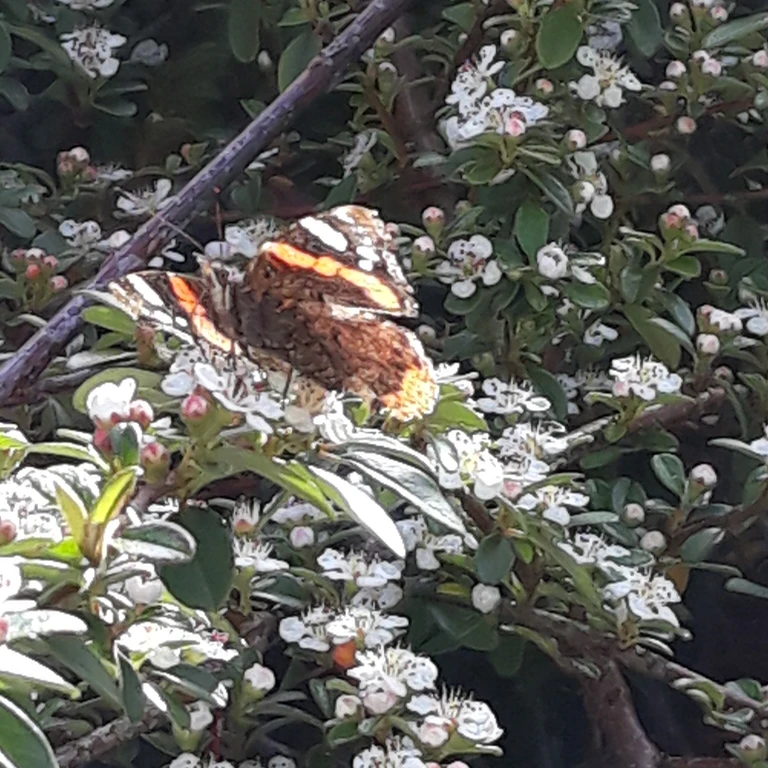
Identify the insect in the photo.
Vanessa atalanta
